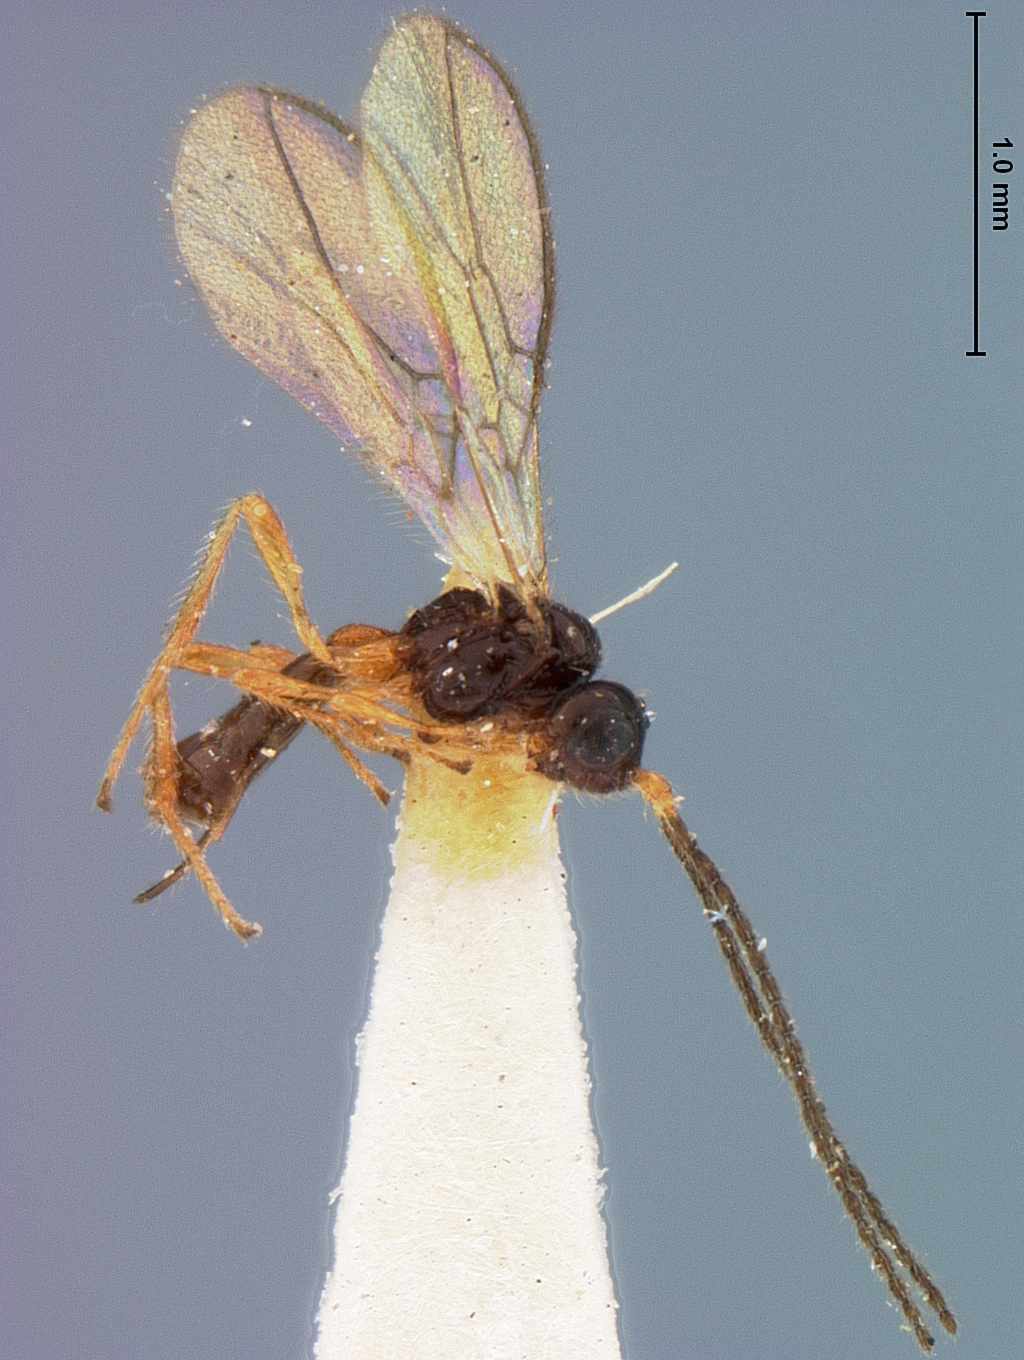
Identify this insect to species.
Aspilota sheldoni
